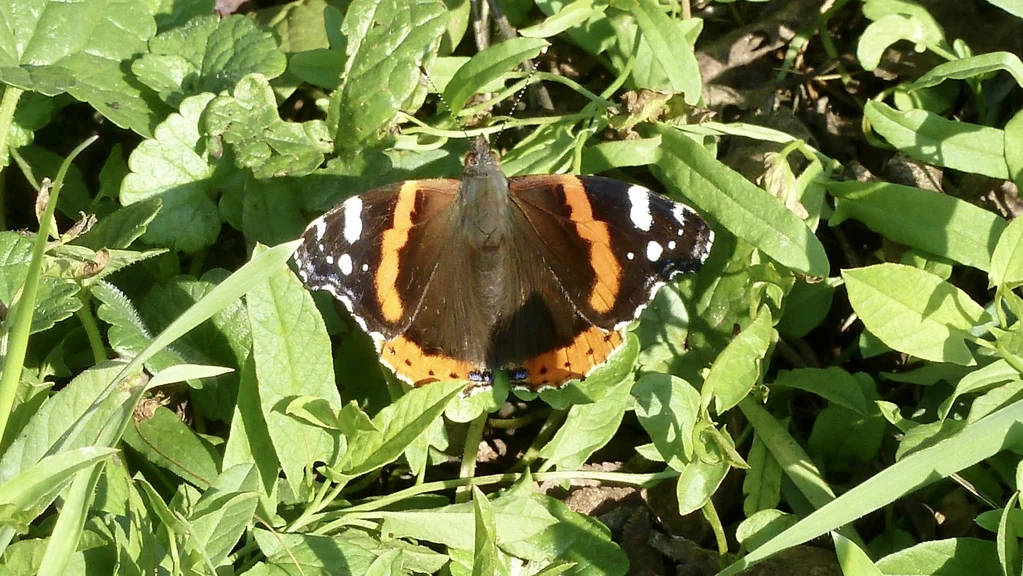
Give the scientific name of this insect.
Vanessa atalanta
